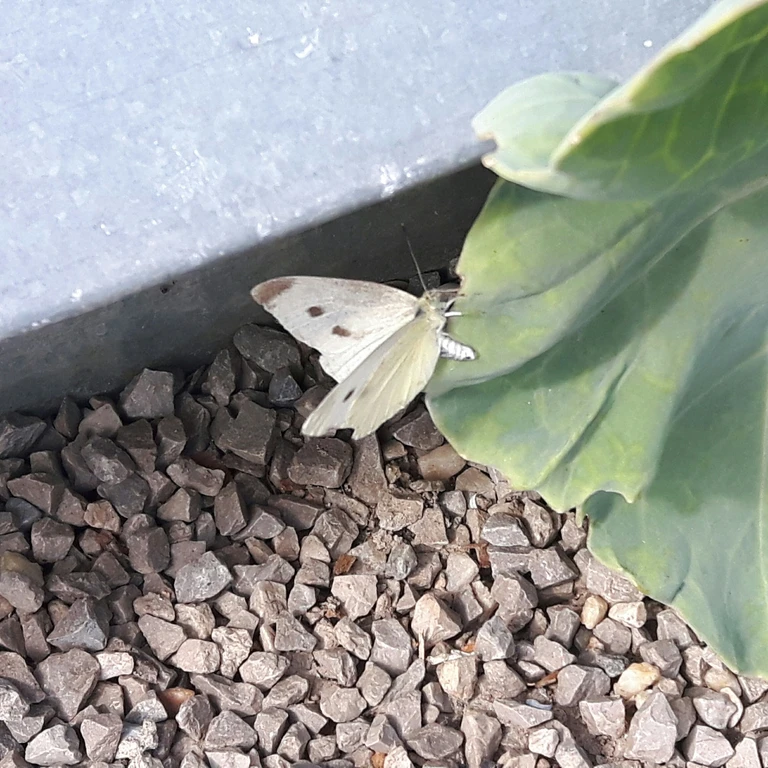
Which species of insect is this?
Pieris rapae
